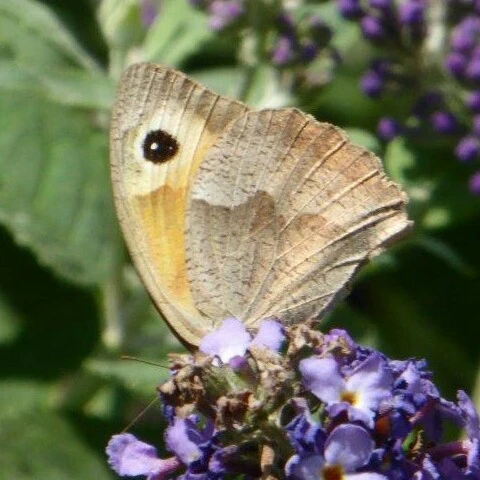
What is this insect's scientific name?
Maniola jurtina
